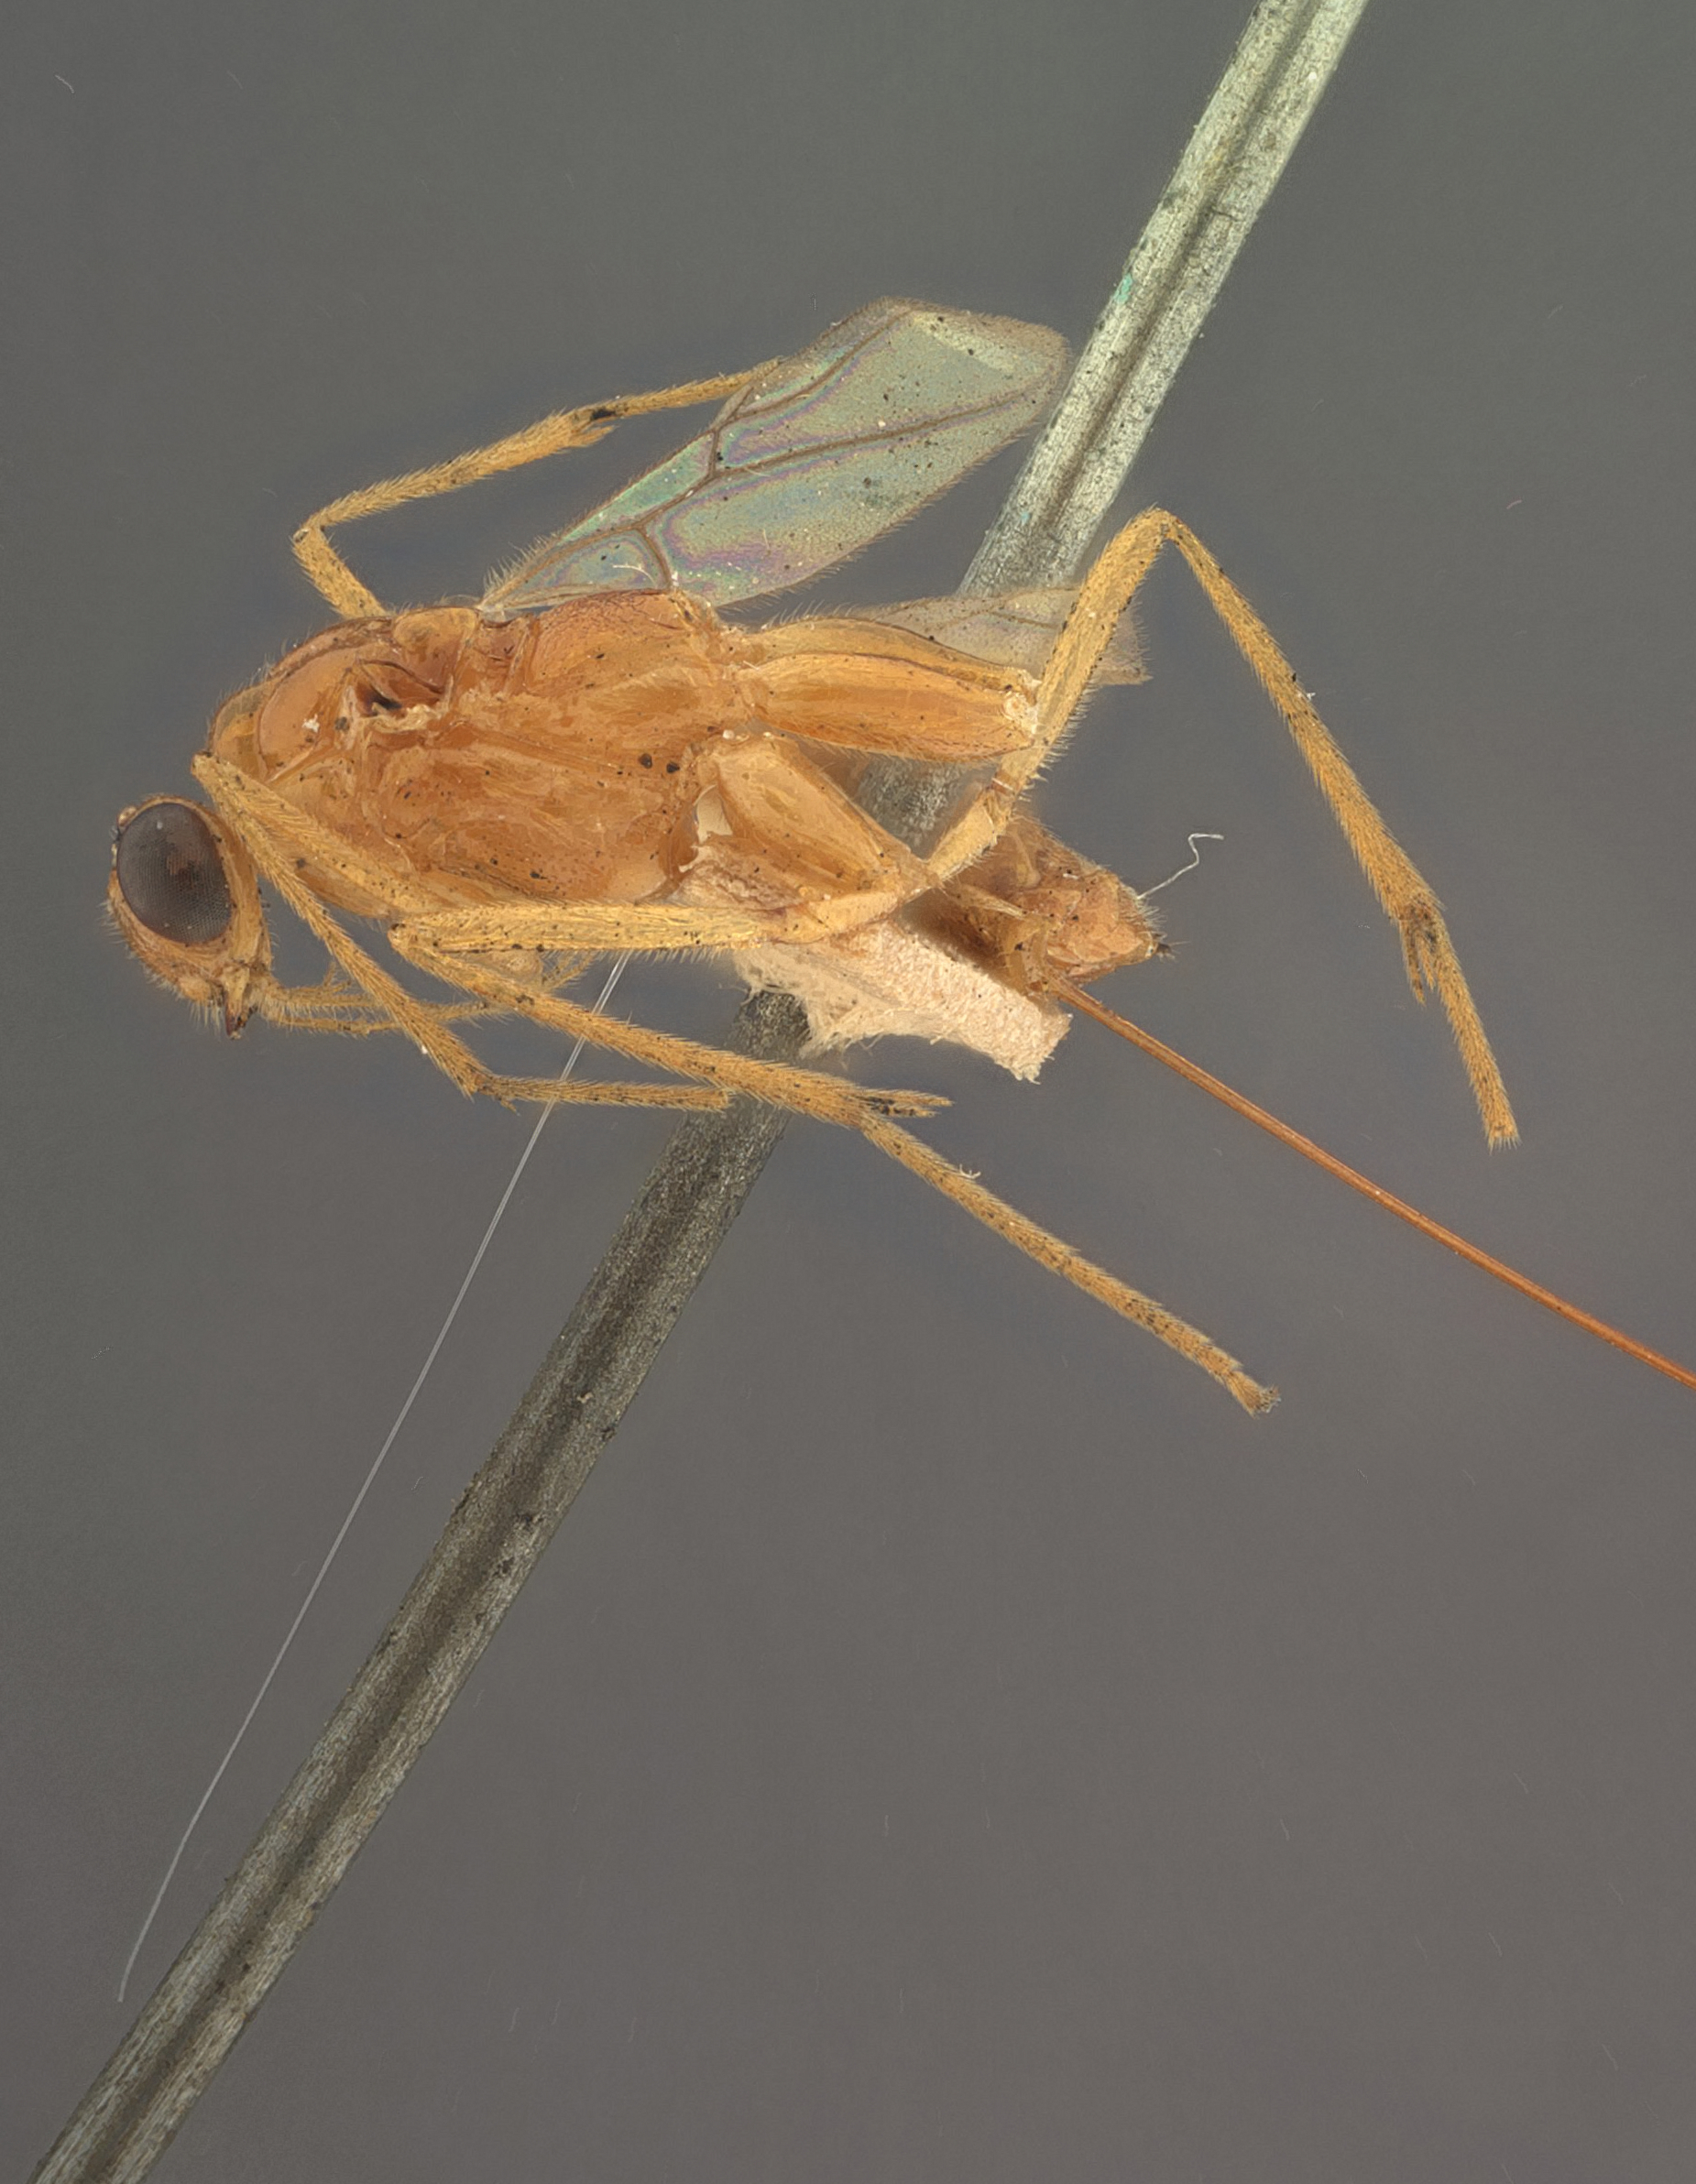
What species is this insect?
Macrocentrus impressus
